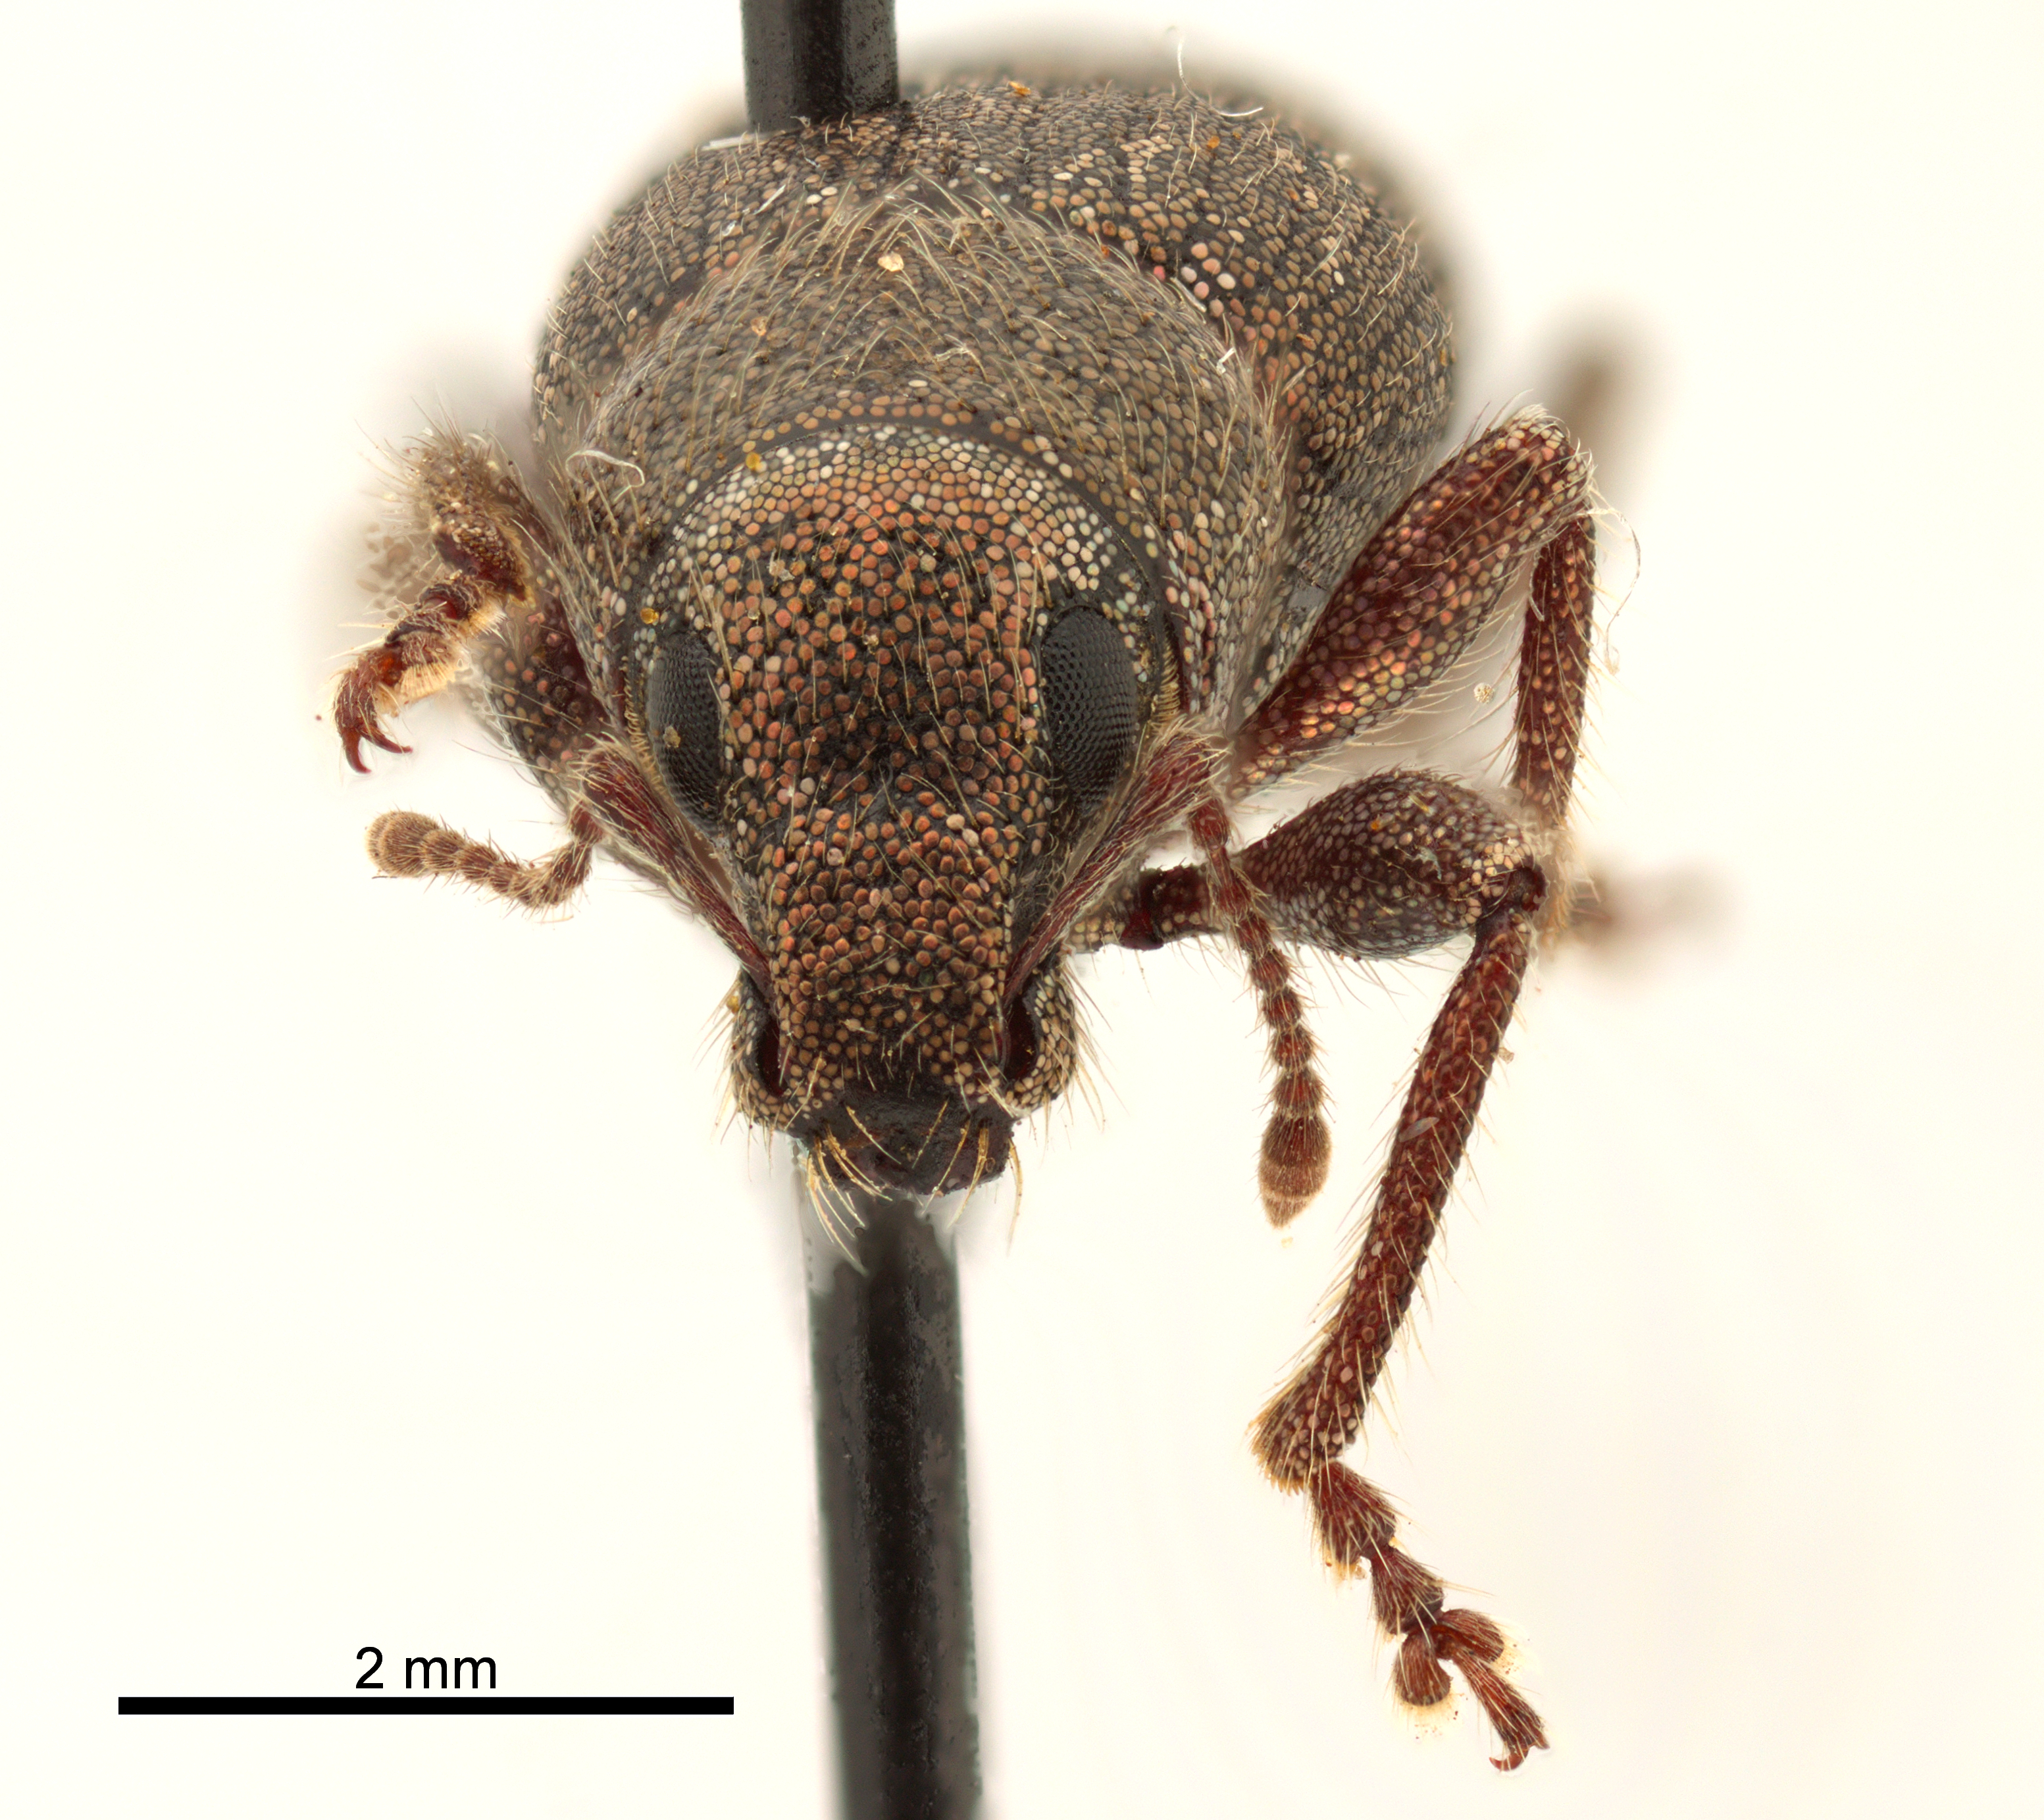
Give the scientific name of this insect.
Pseudorimus orbicollis
